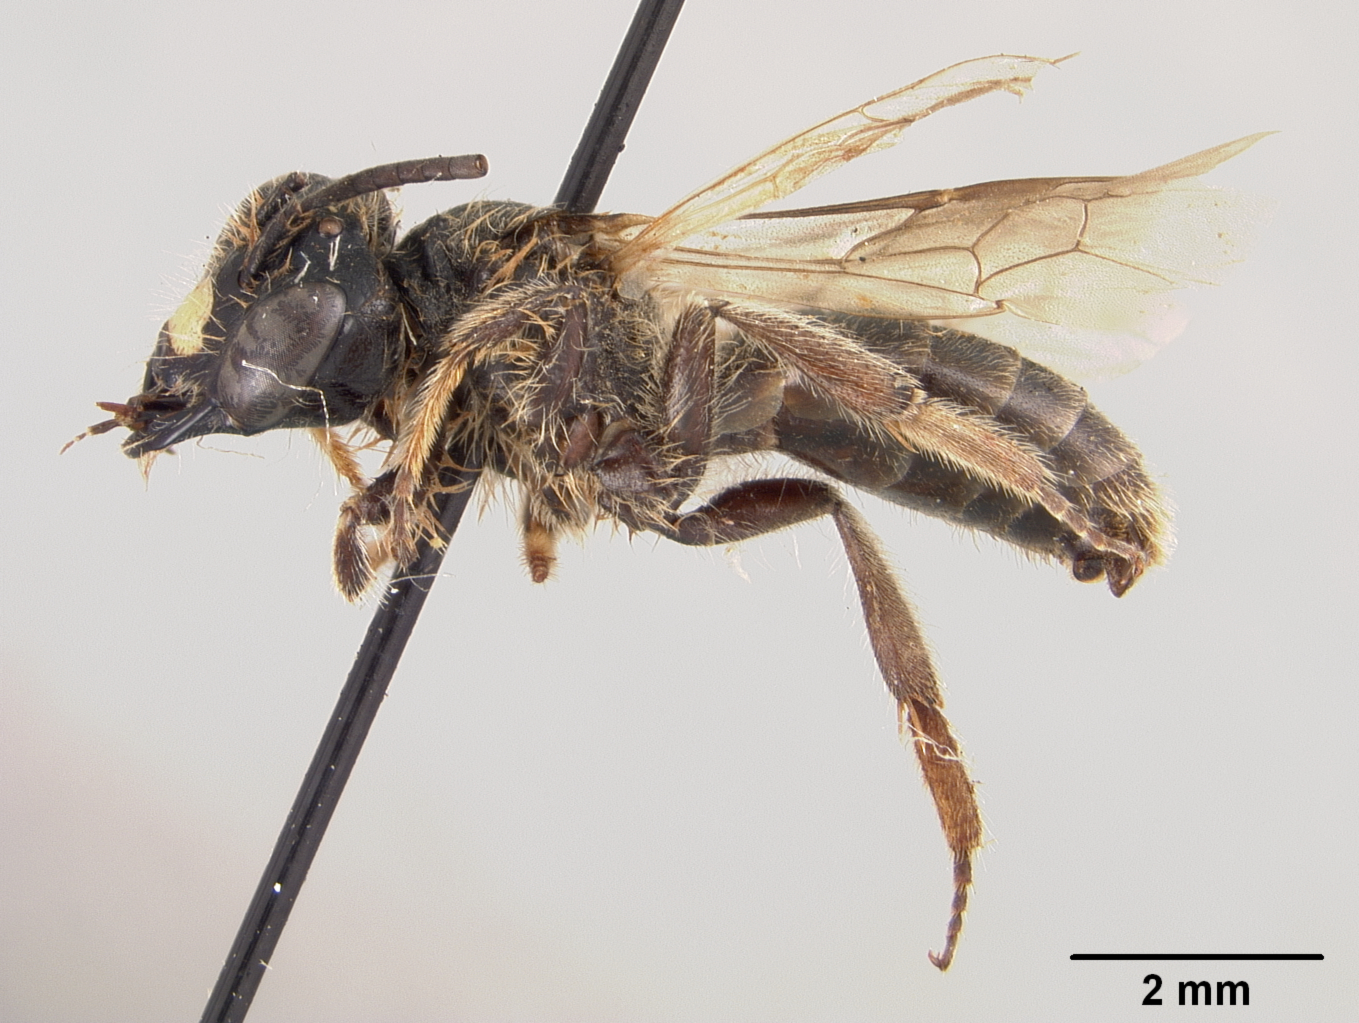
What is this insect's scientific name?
Greeleyella occidentalis
